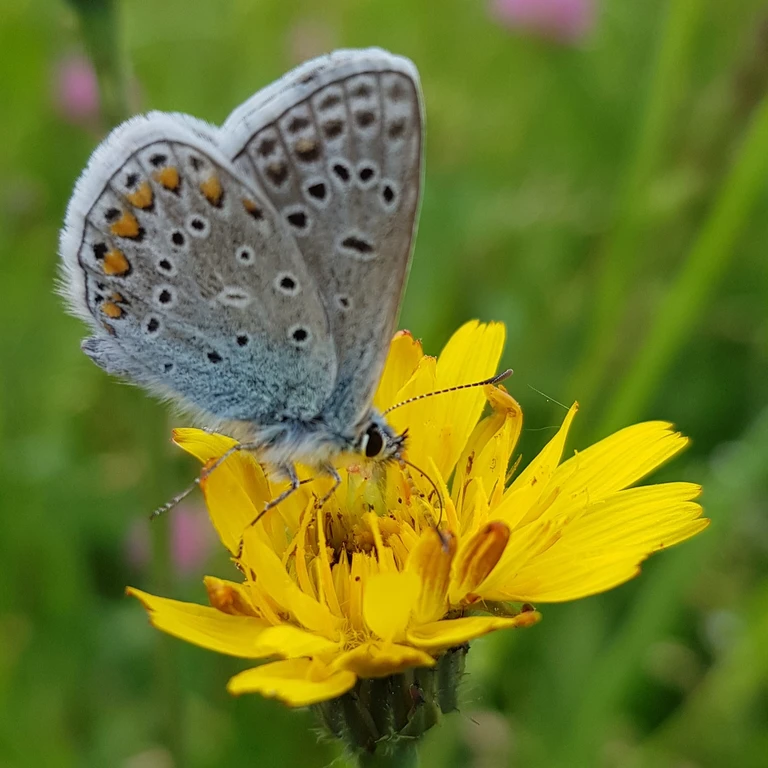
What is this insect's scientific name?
Polyommatus icarus
